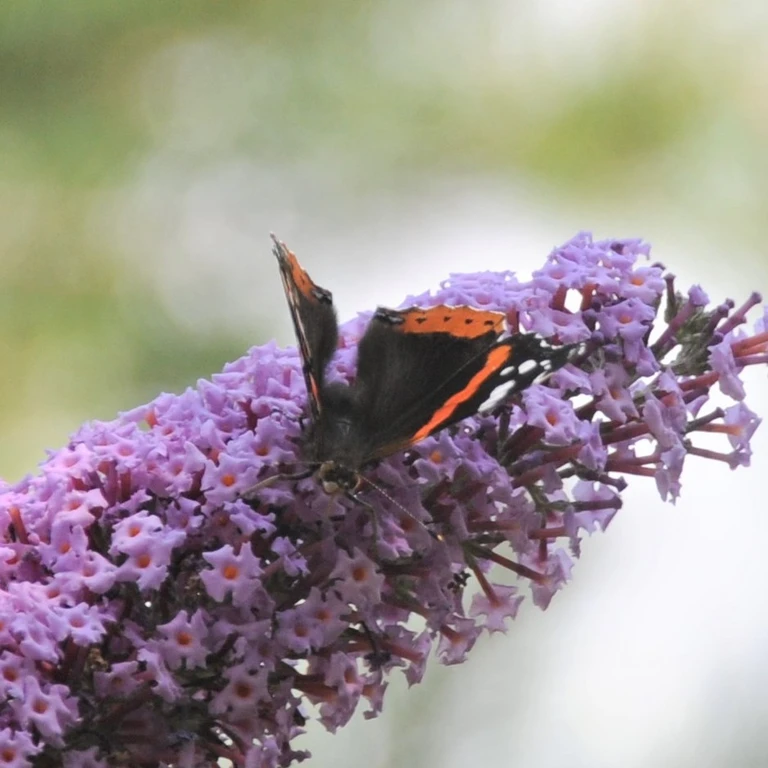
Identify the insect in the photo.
Vanessa atalanta
